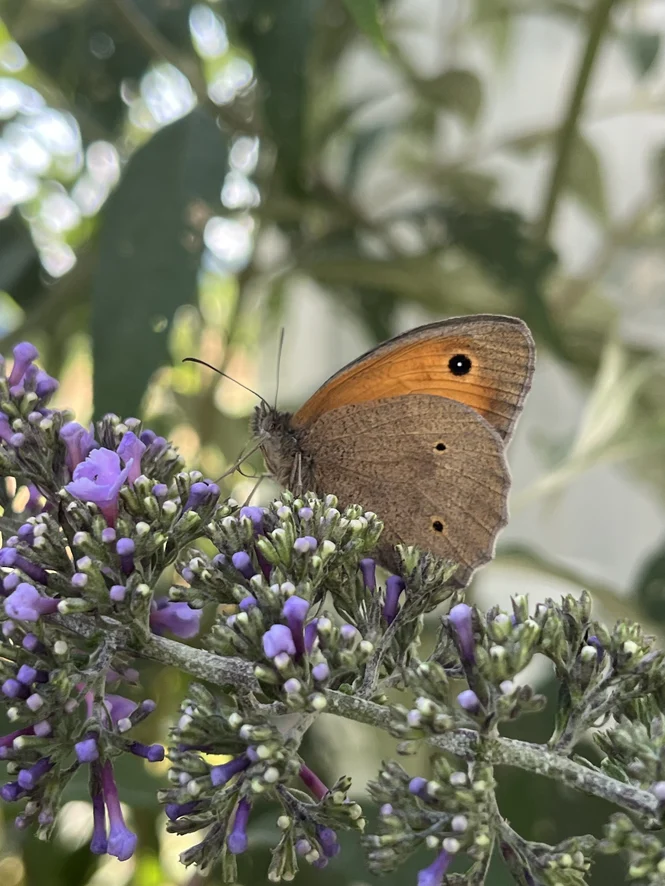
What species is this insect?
Maniola jurtina
